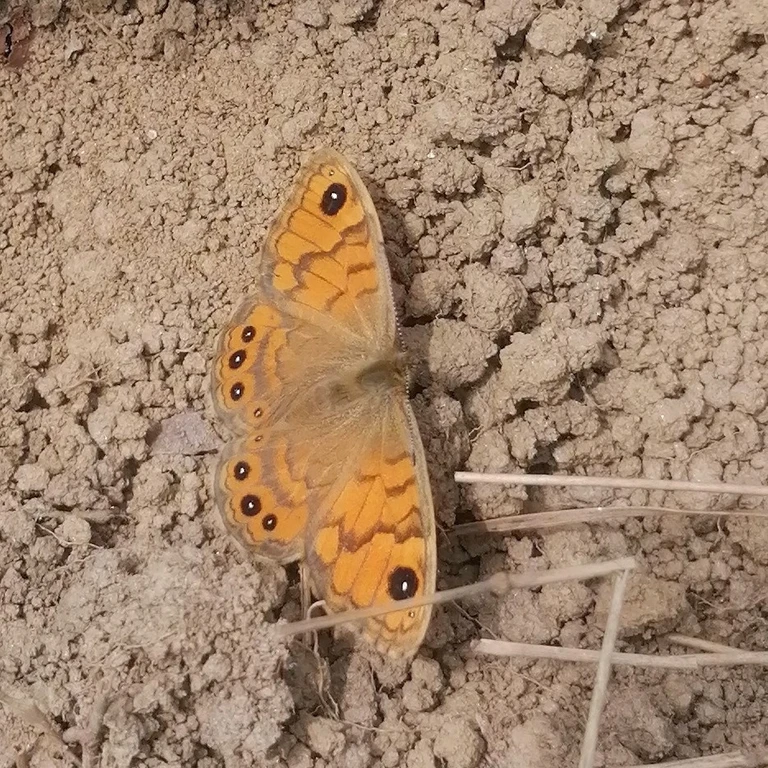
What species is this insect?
Lasiommata megera (also Pararge megera)
